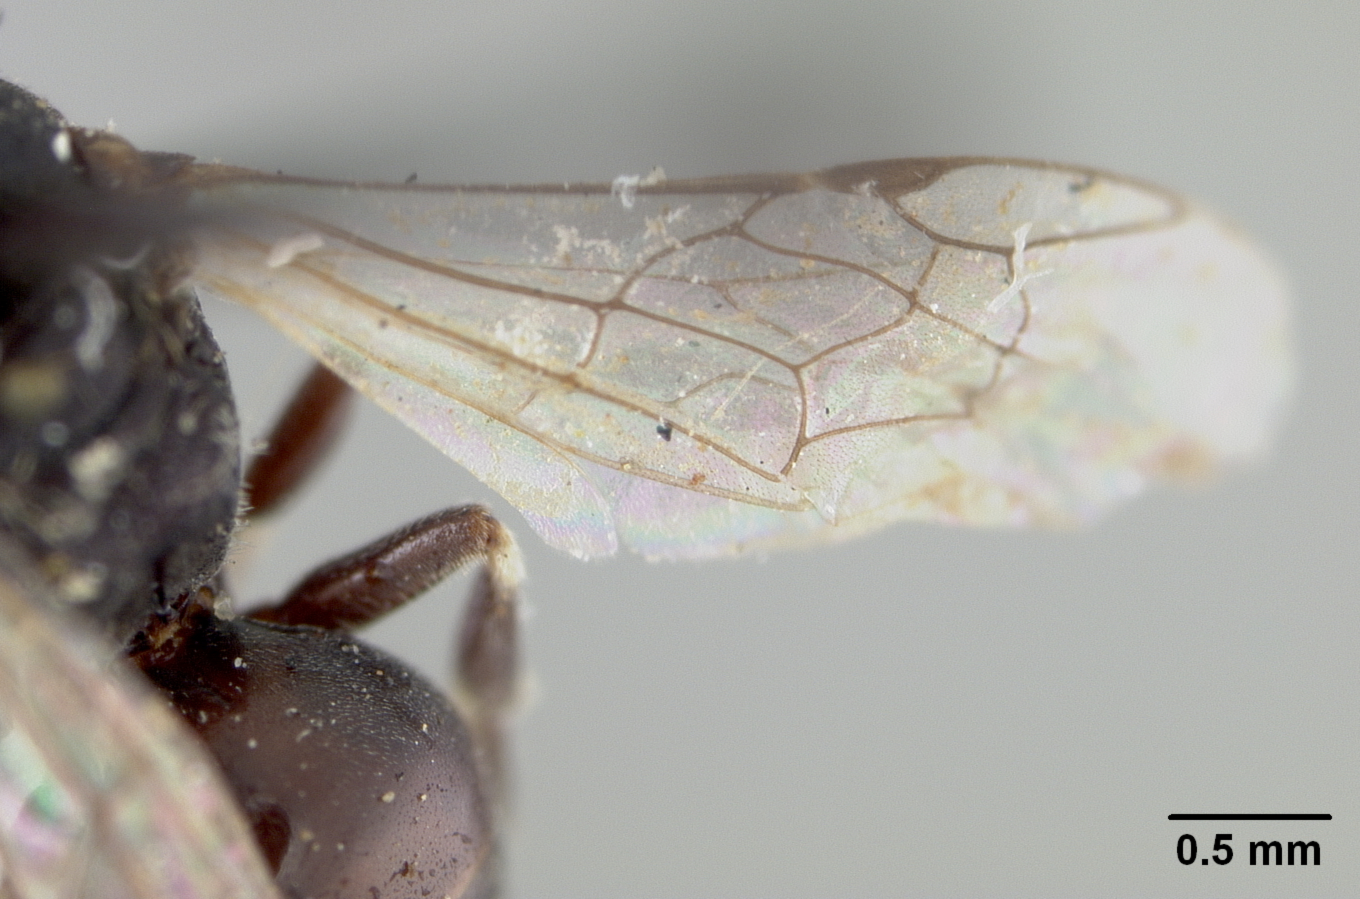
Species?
Prosopis personatellus
